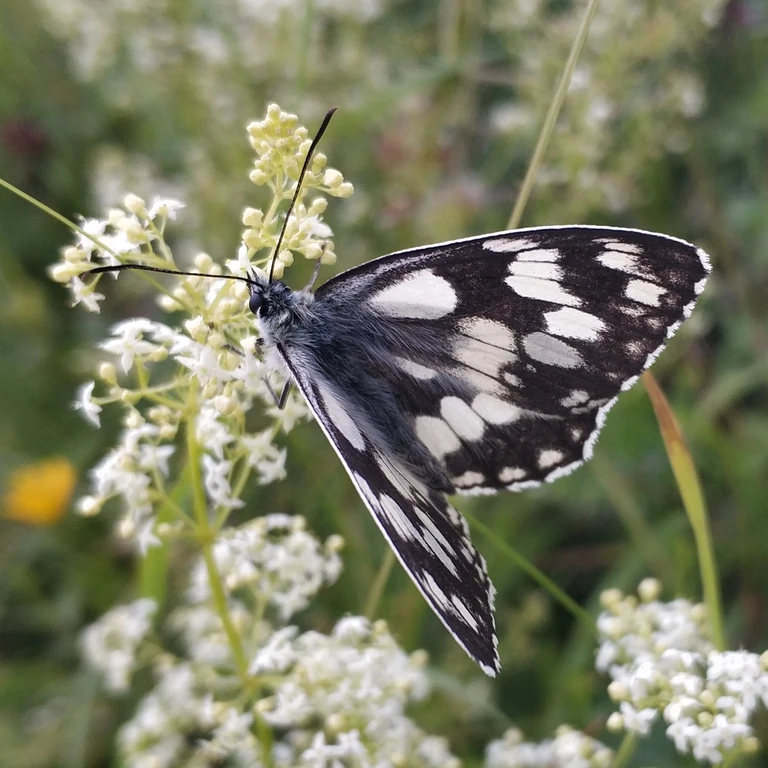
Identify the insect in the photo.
Melanargia galathea
